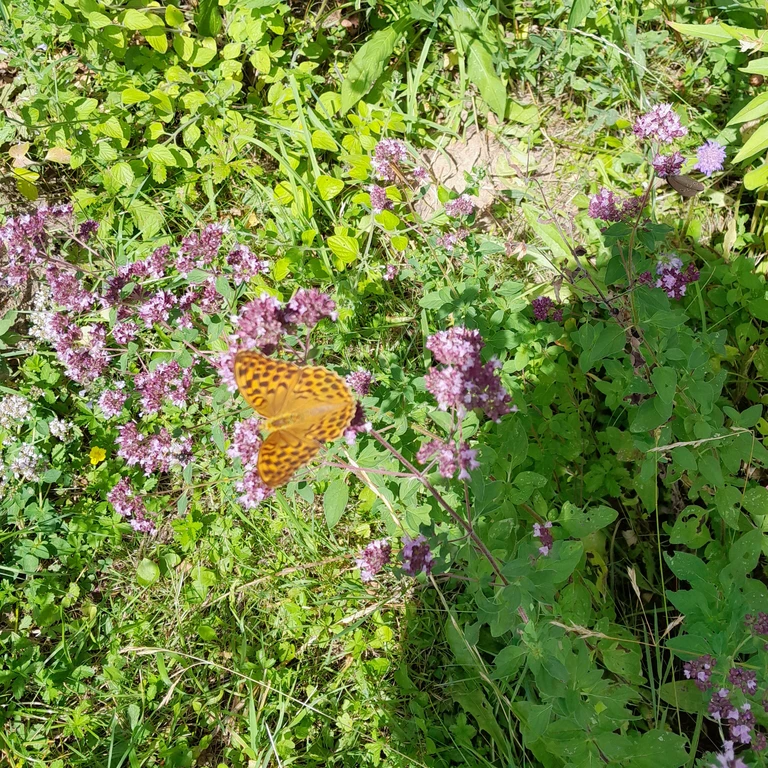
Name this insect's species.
Argynnis paphia
